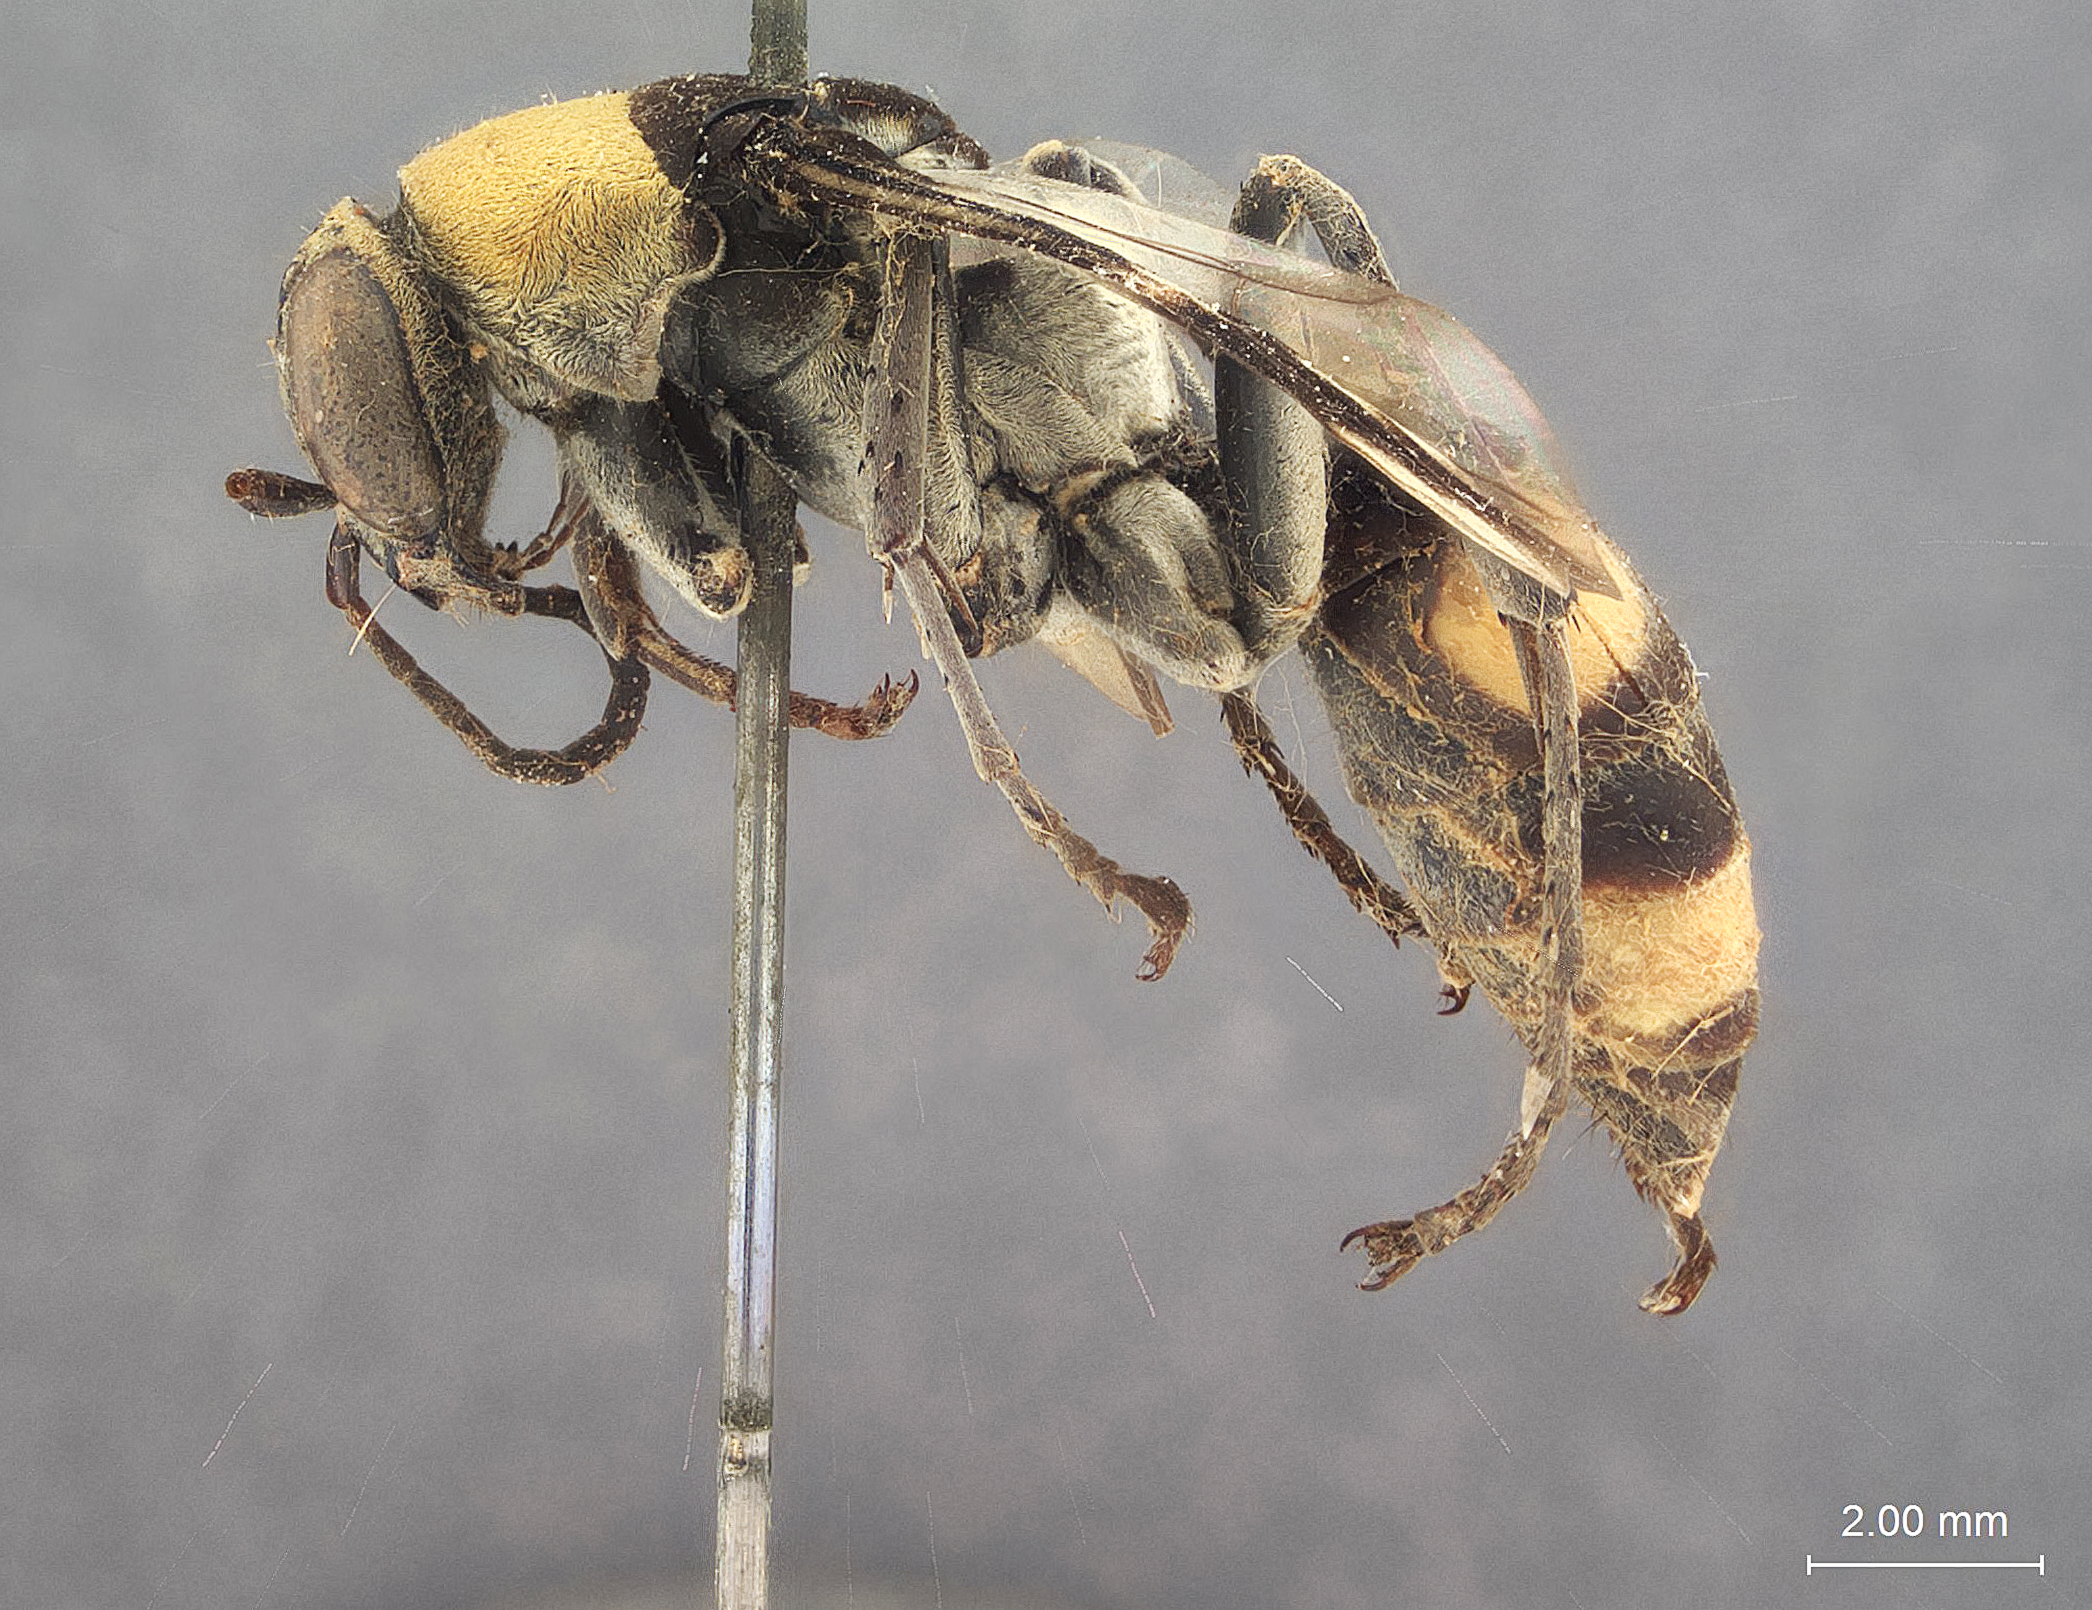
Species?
Psorthaspis bioculata
